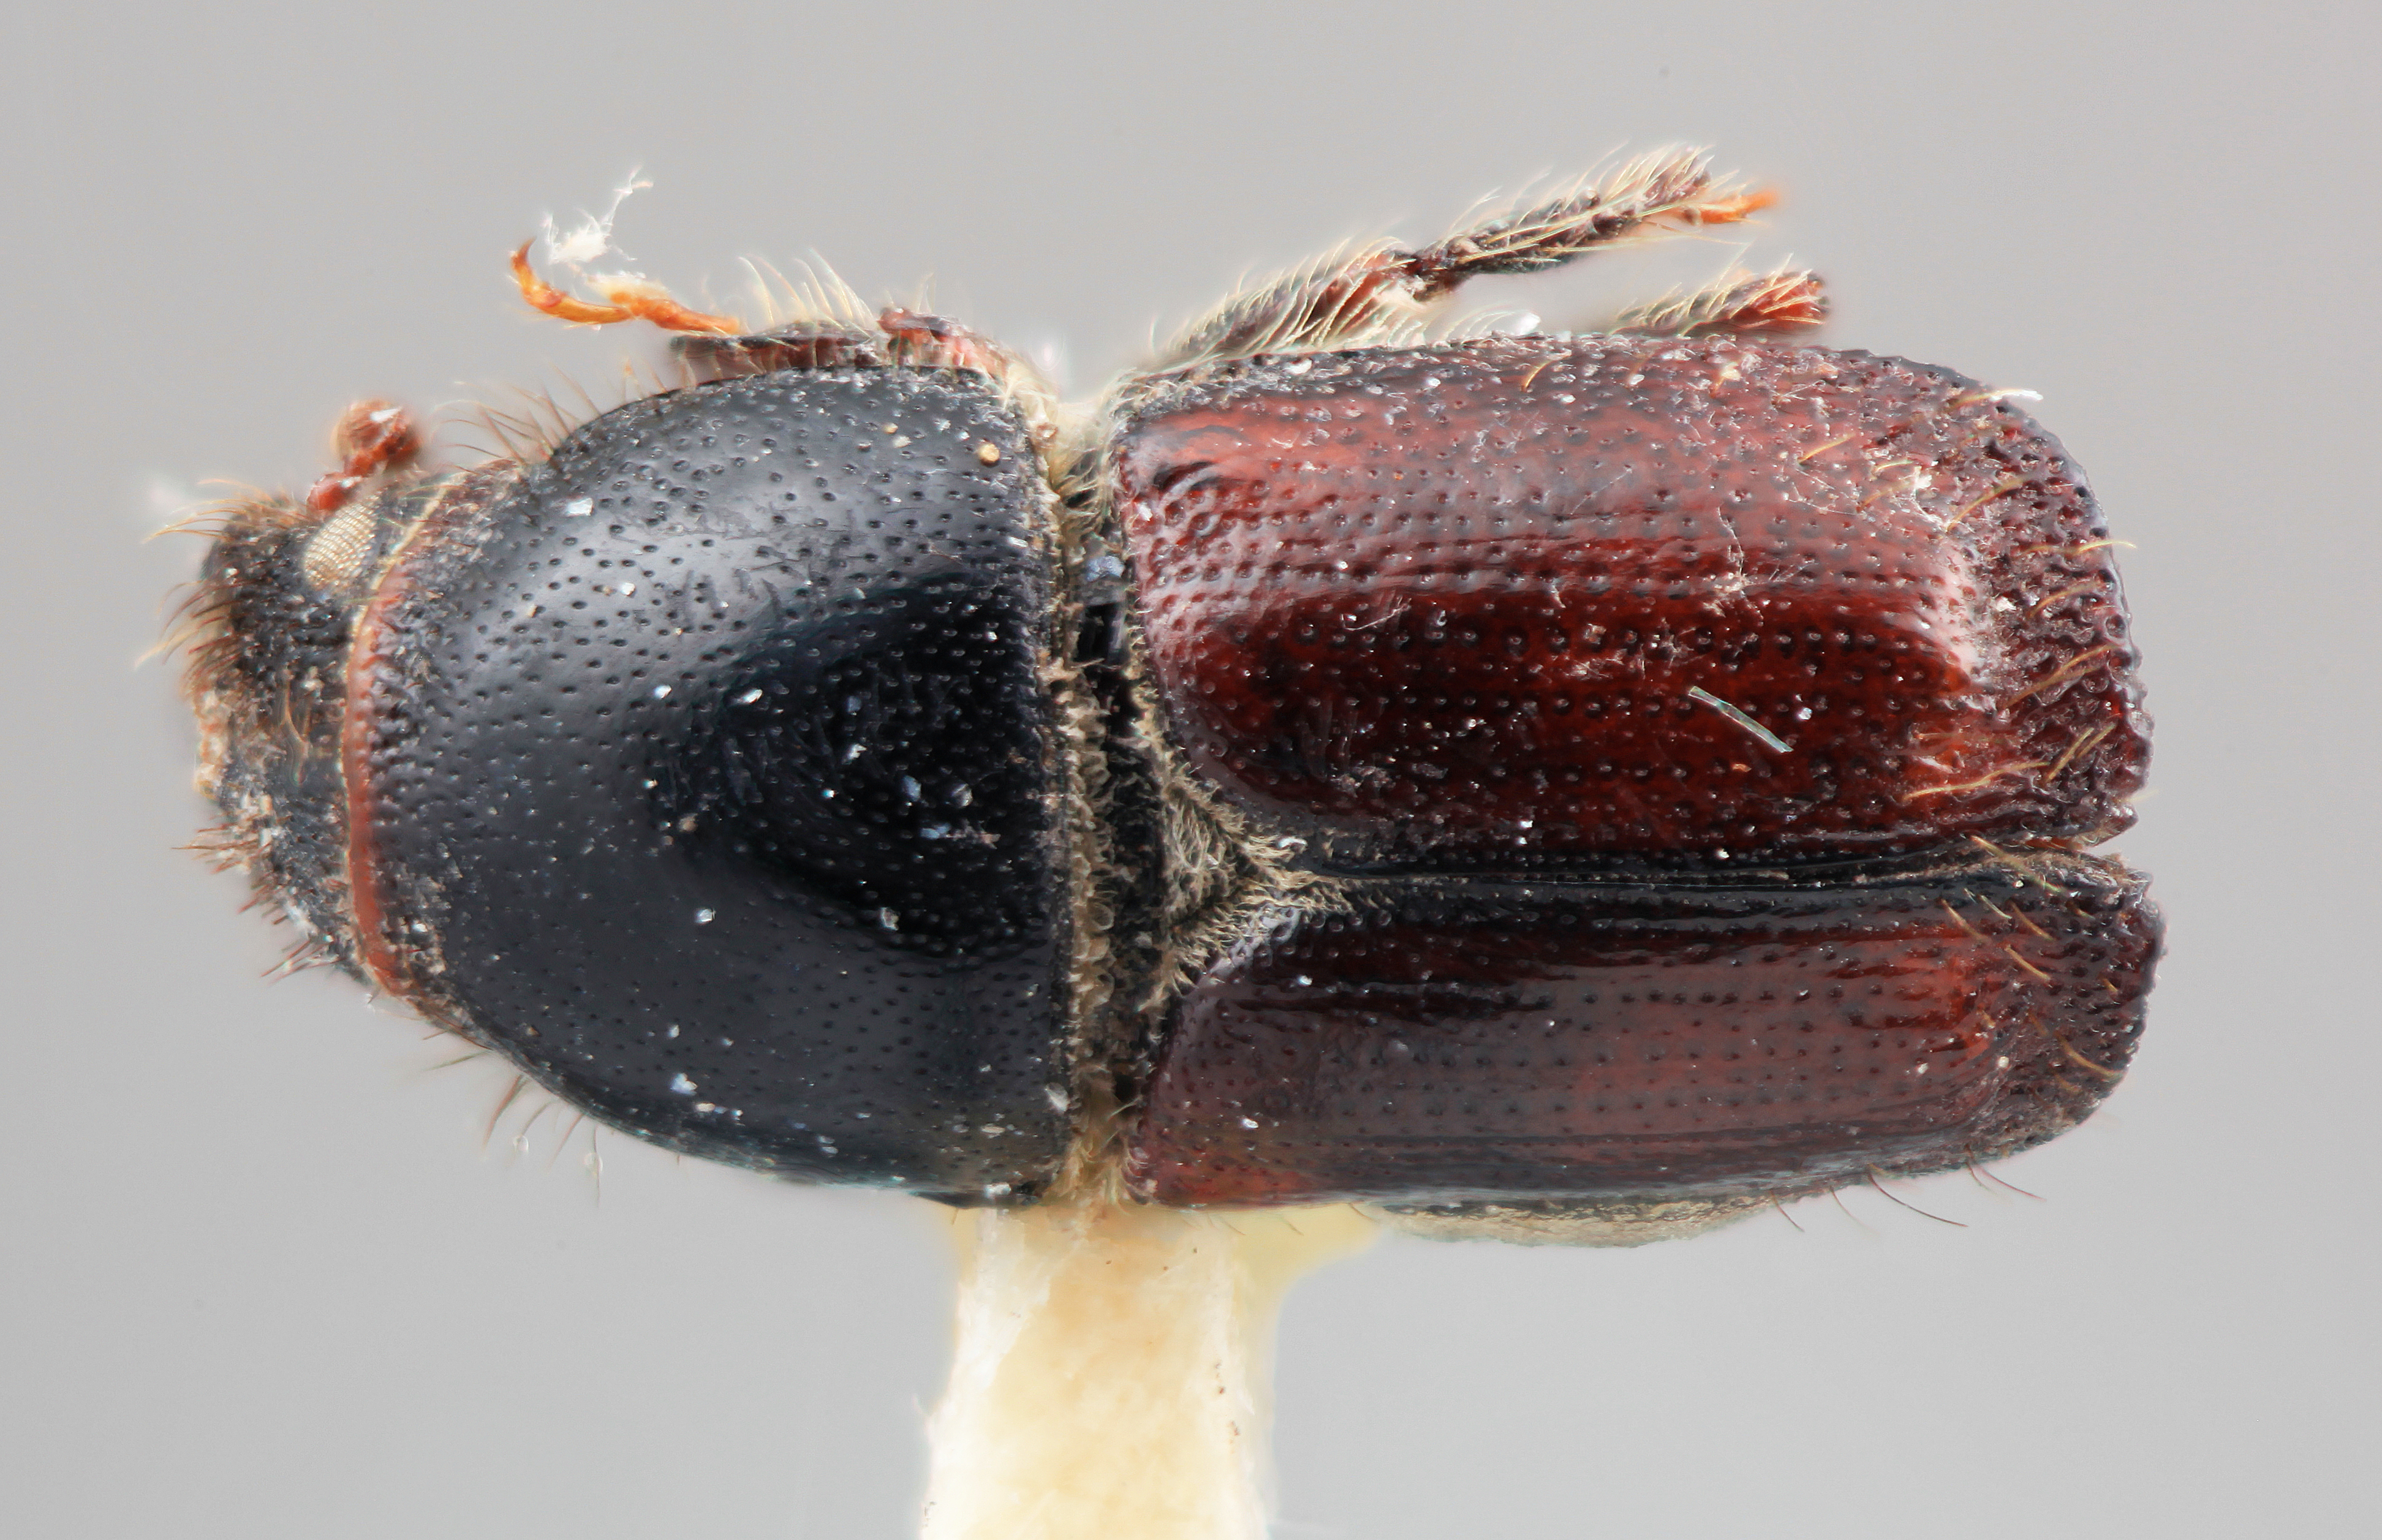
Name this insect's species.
Scolytus hermosus
